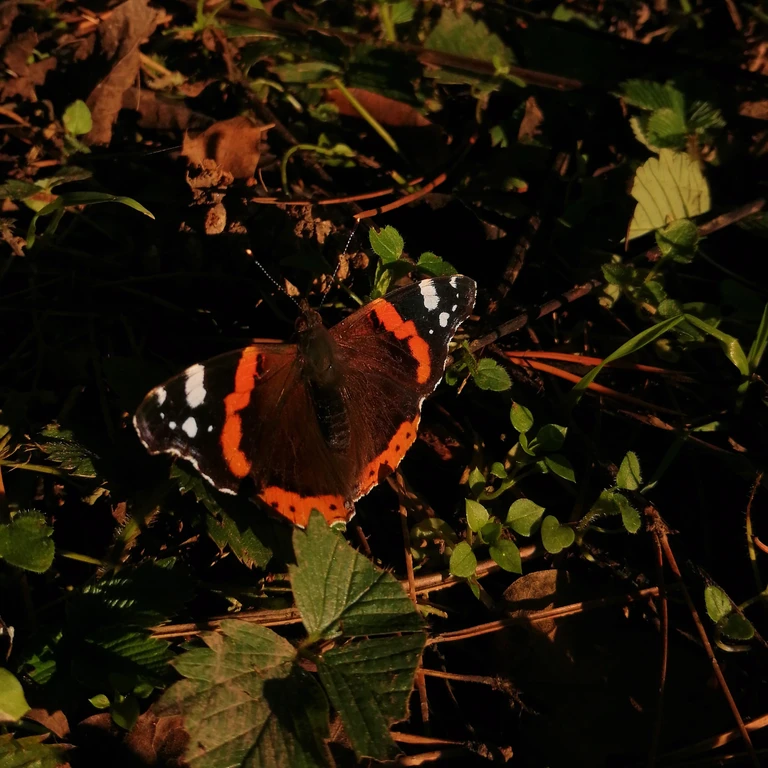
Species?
Vanessa atalanta
